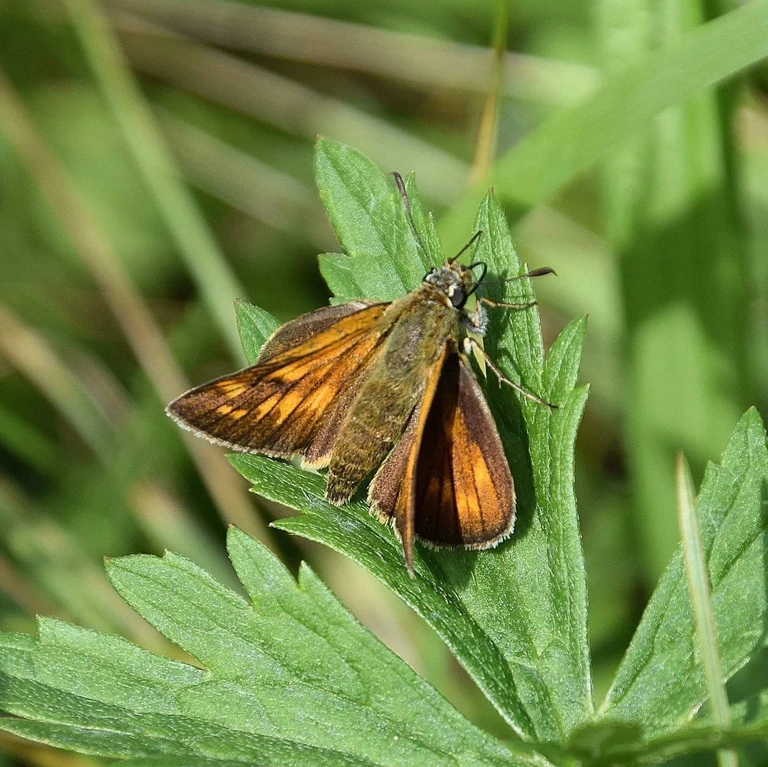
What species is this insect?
Ochlodes sylvanus (also Ochlodes venata)
